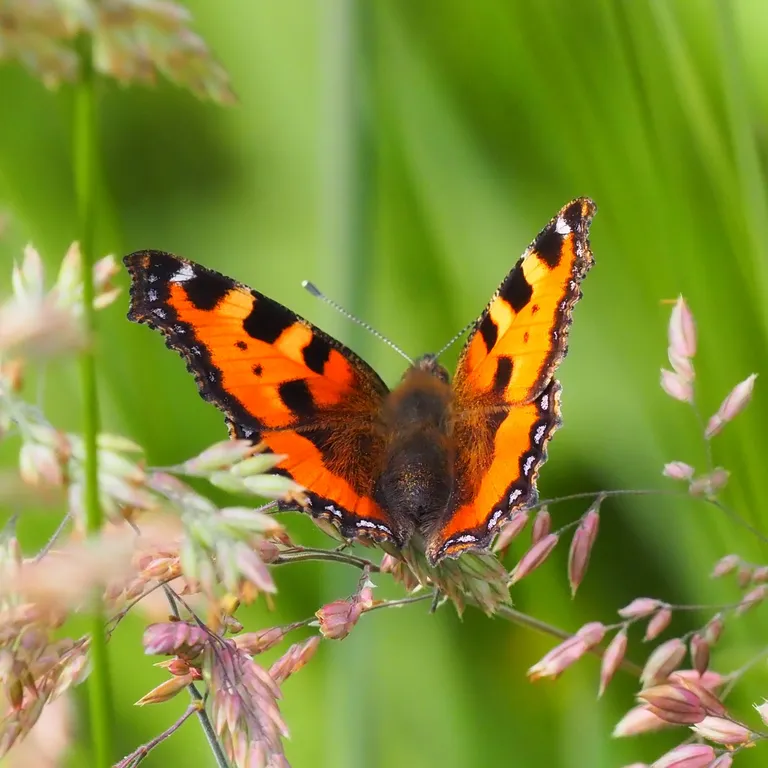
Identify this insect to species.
Aglais urticae
